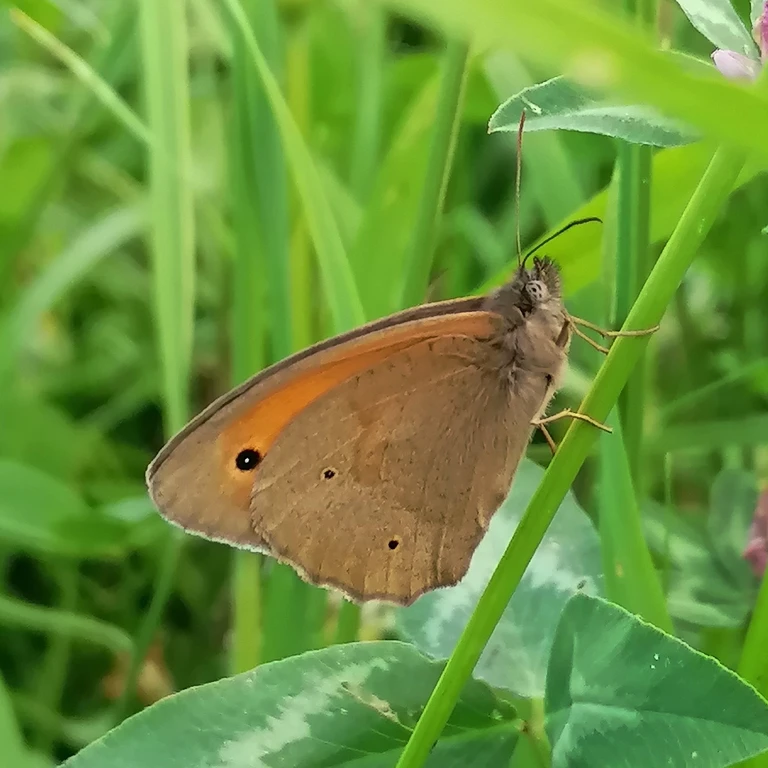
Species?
Maniola jurtina
